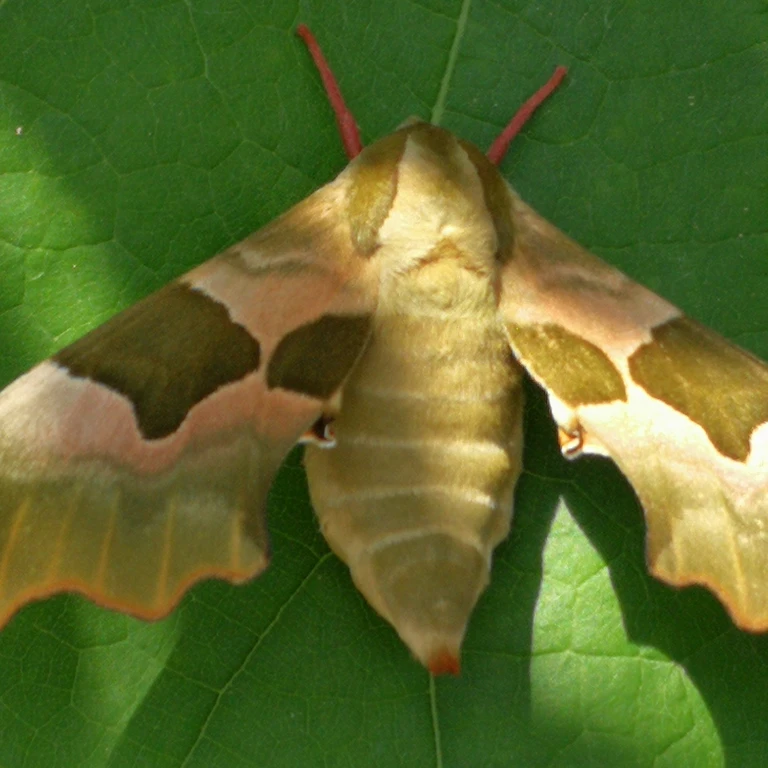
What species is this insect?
Mimas tiliae
